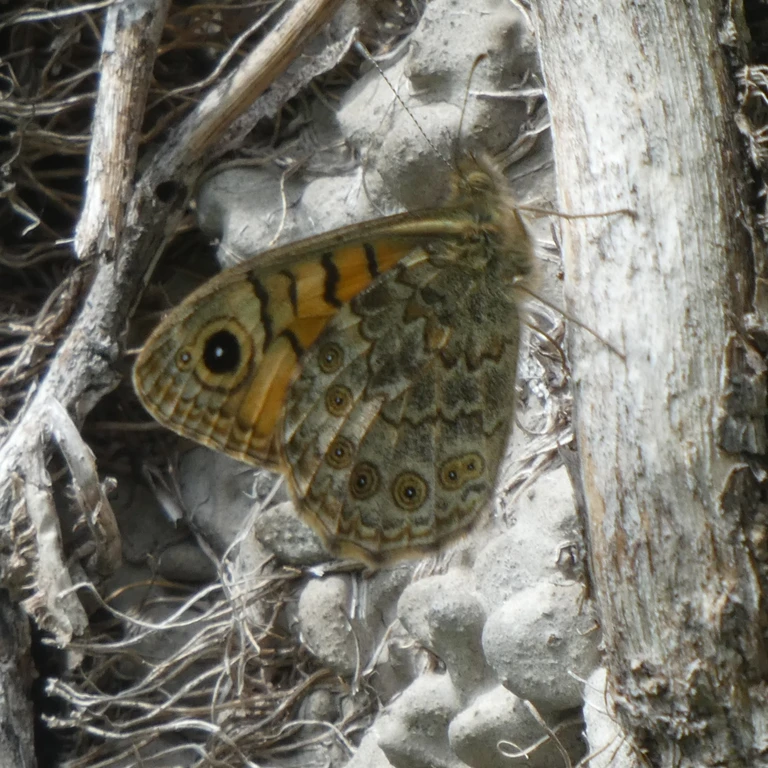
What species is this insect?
Lasiommata megera (also Pararge megera)
